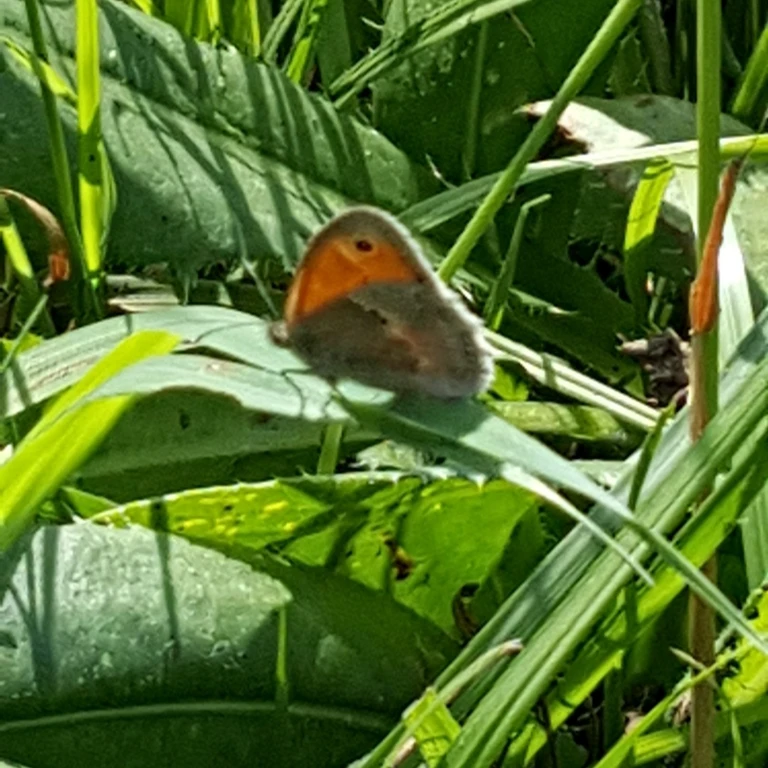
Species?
Coenonympha pamphilus
